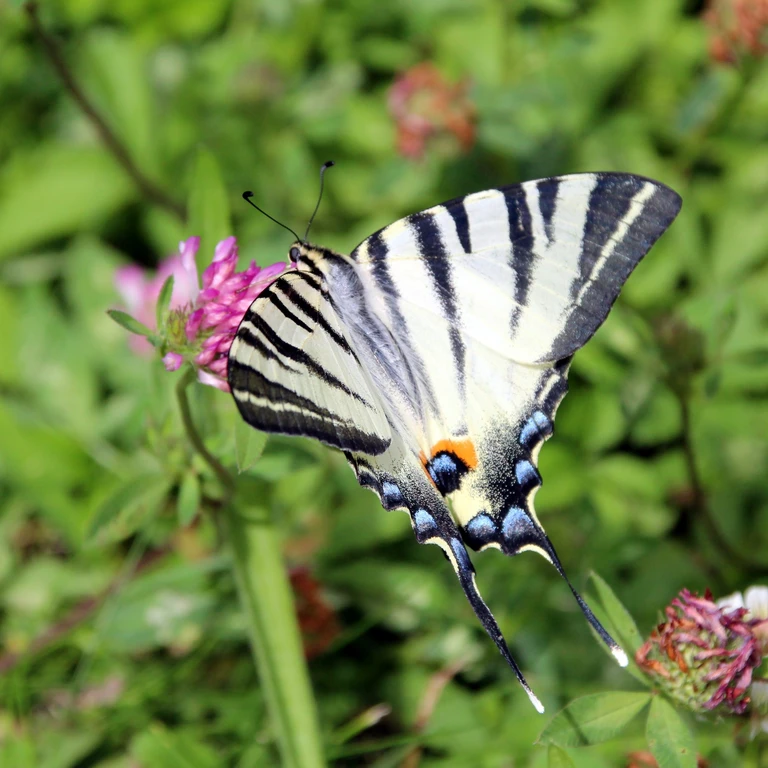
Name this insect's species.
Iphiclides podalirius
